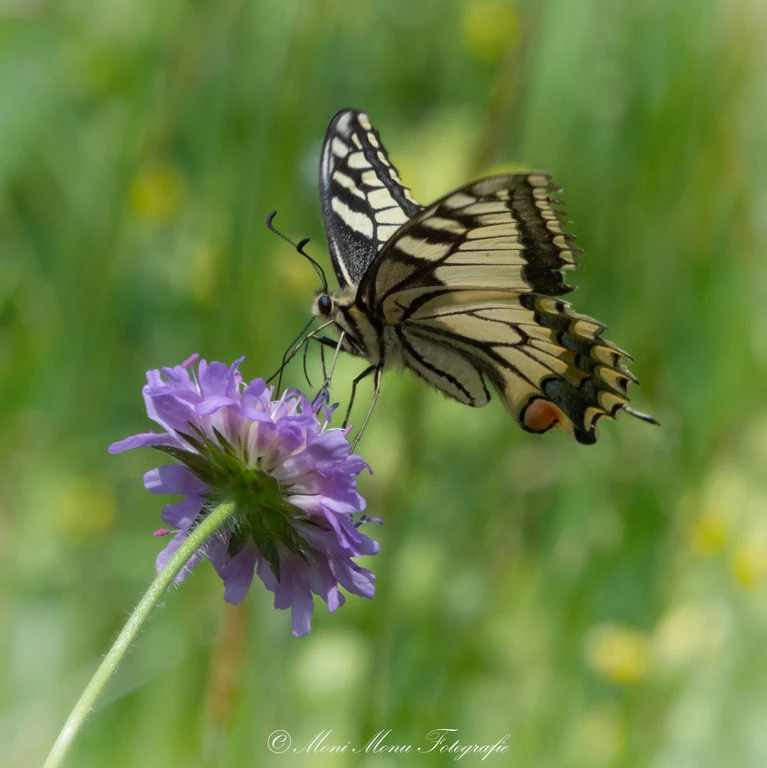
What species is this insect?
Papilio machaon
